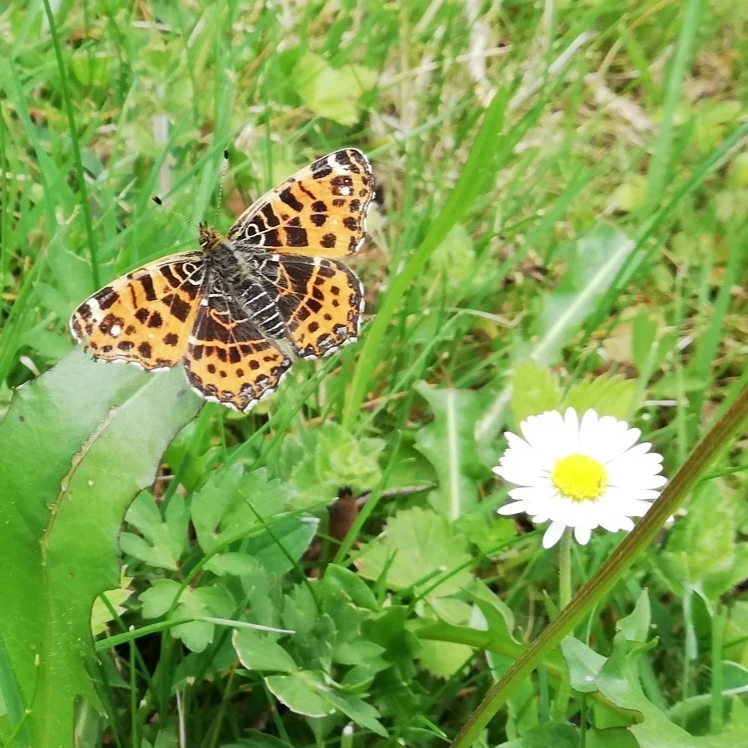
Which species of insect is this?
Araschnia levana
